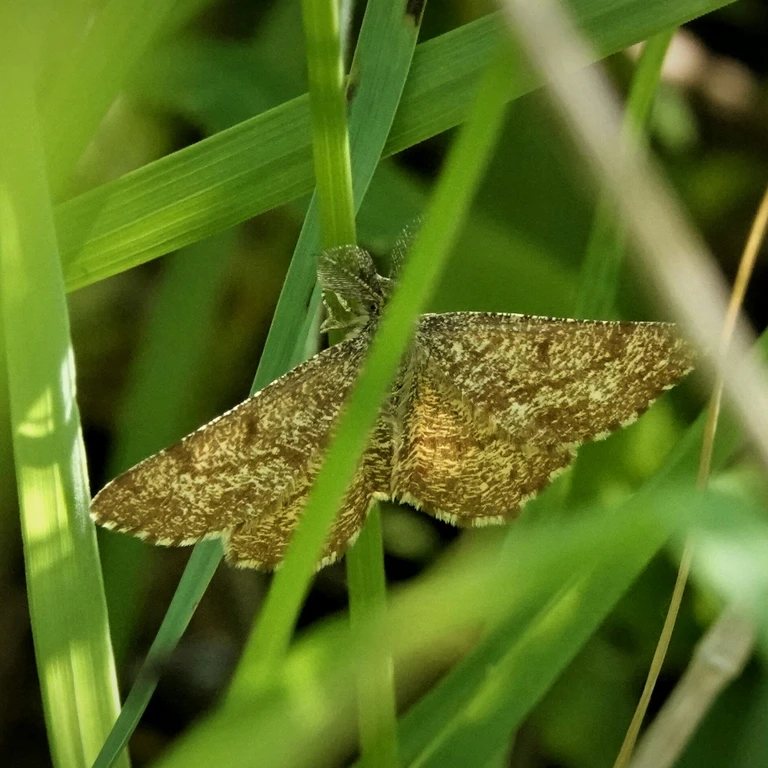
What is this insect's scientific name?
Ematurga atomaria
